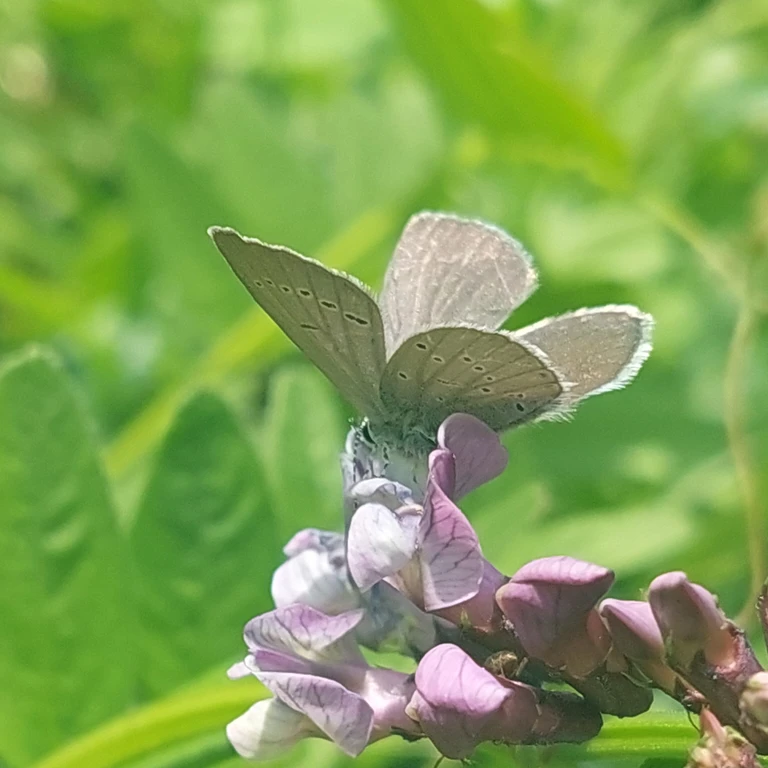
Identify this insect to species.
Cupido minimus
